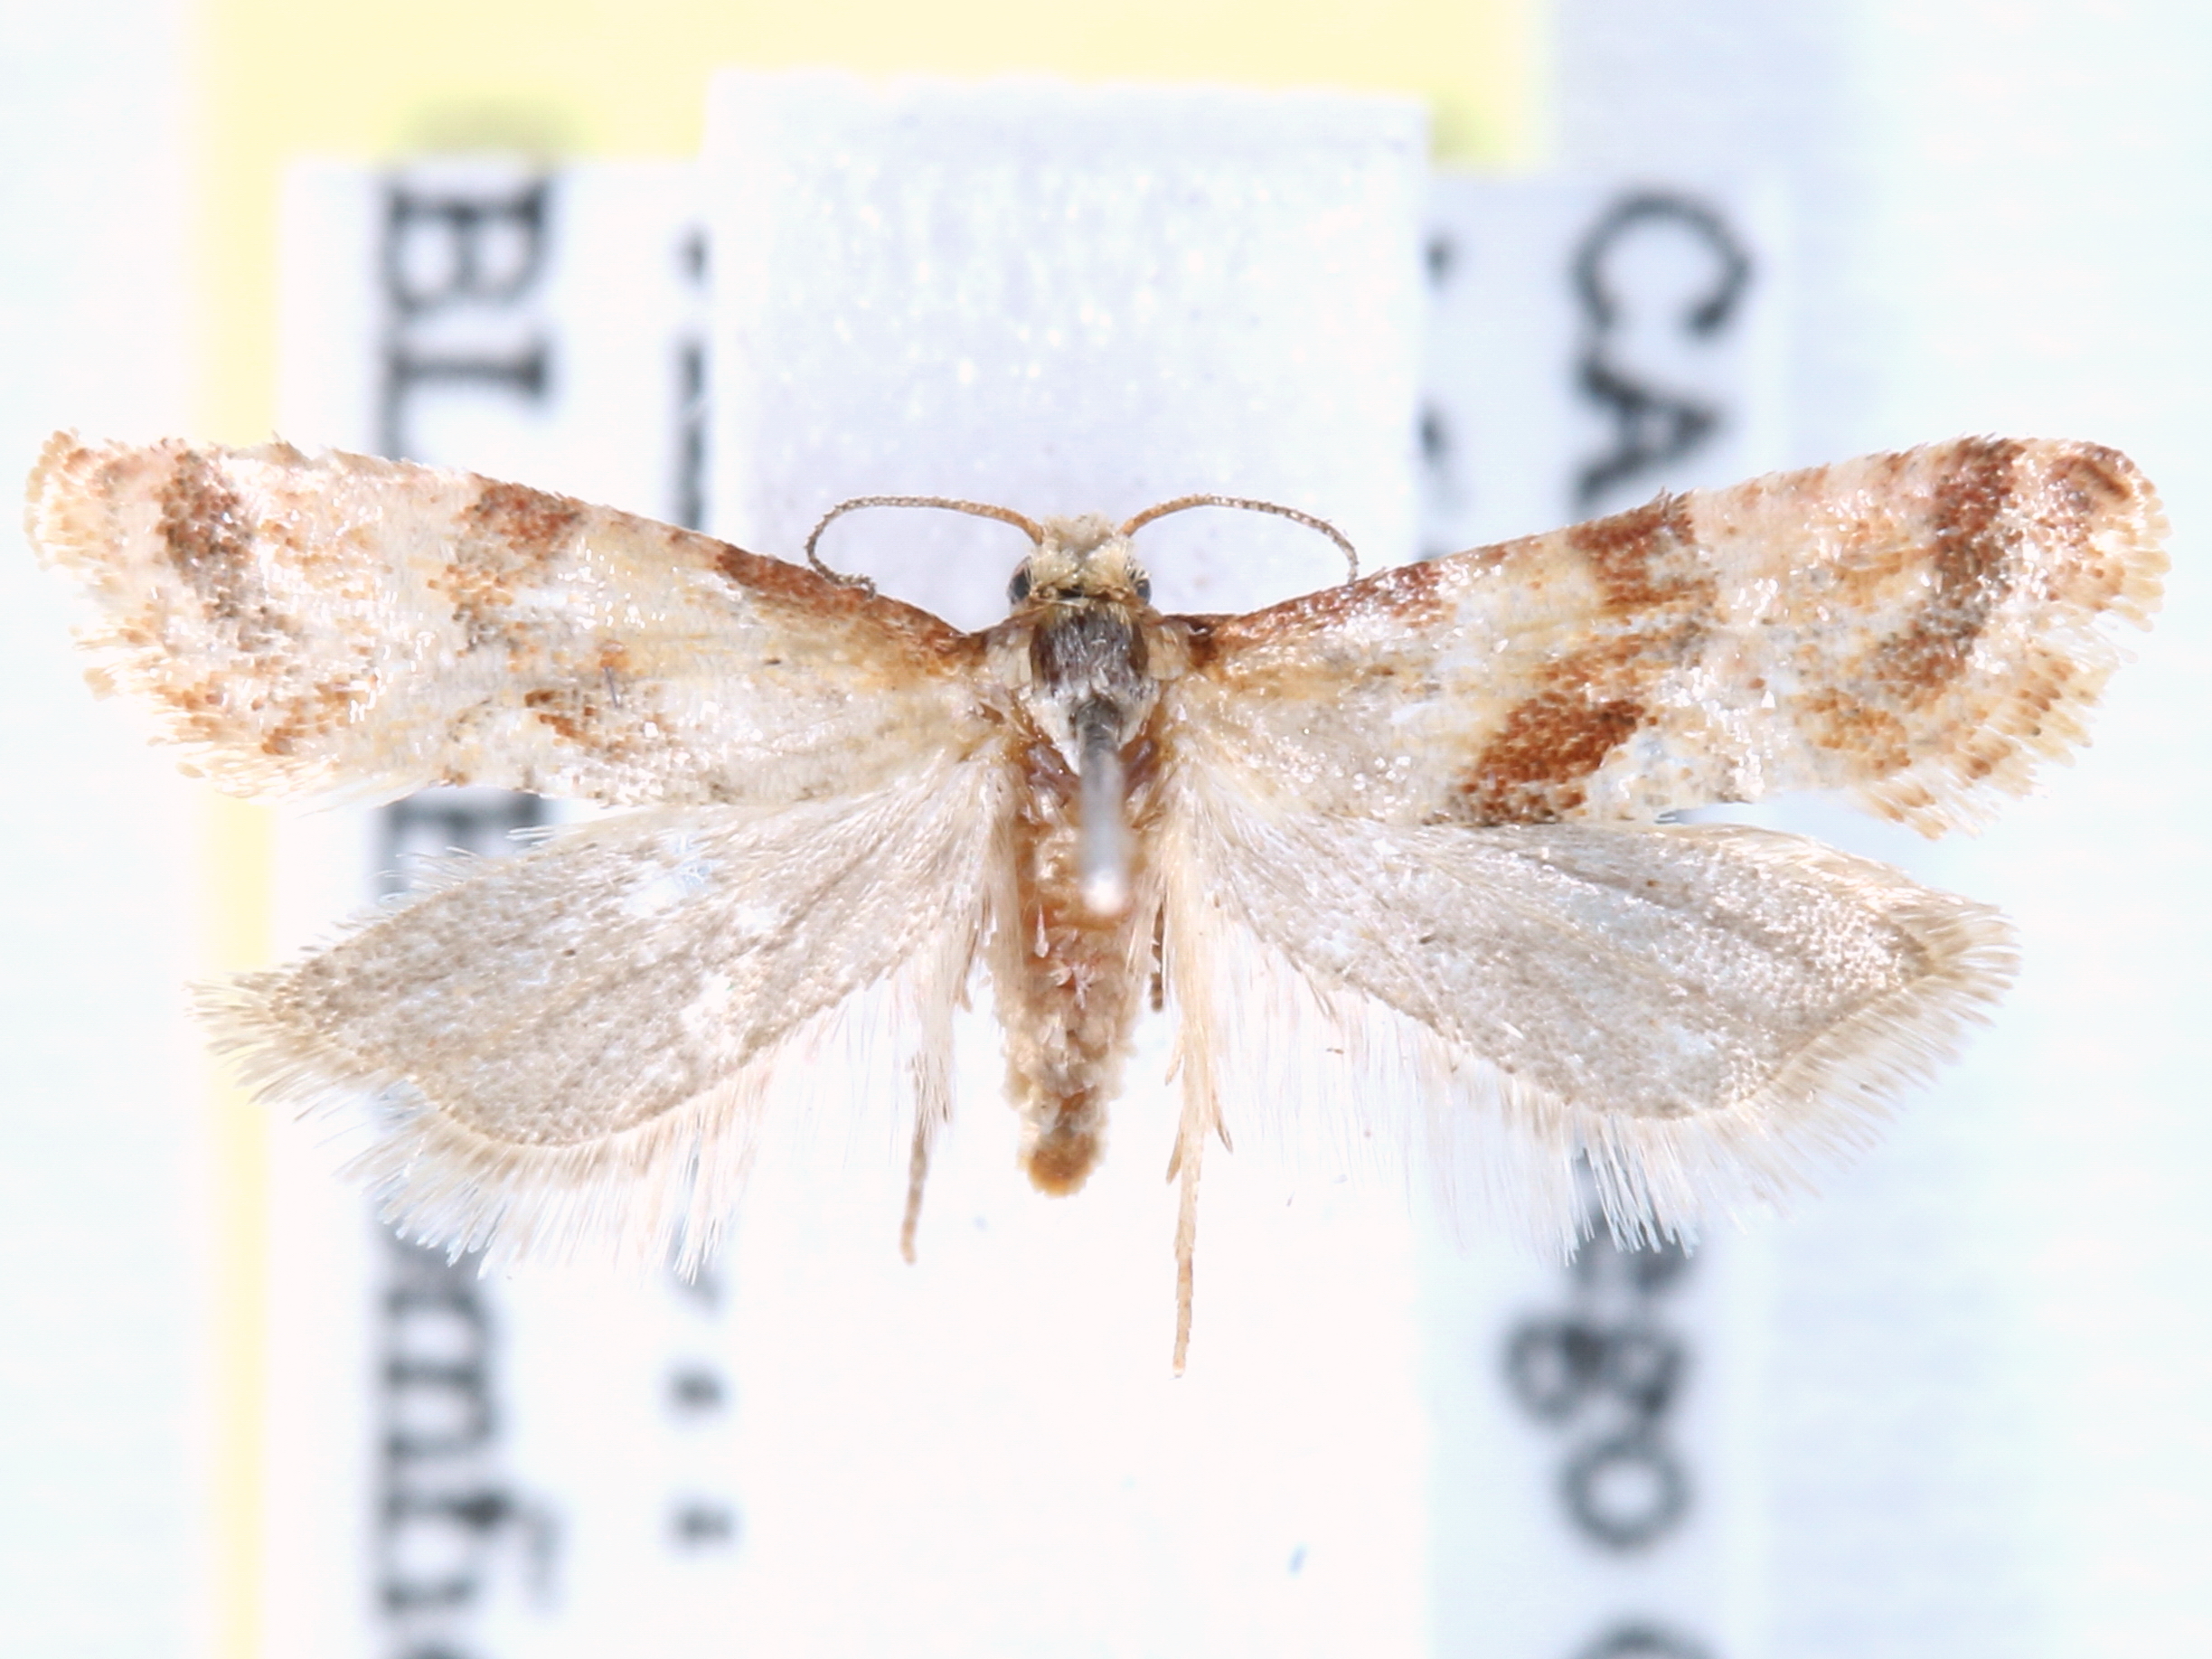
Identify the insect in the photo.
Cochylis parallelana
